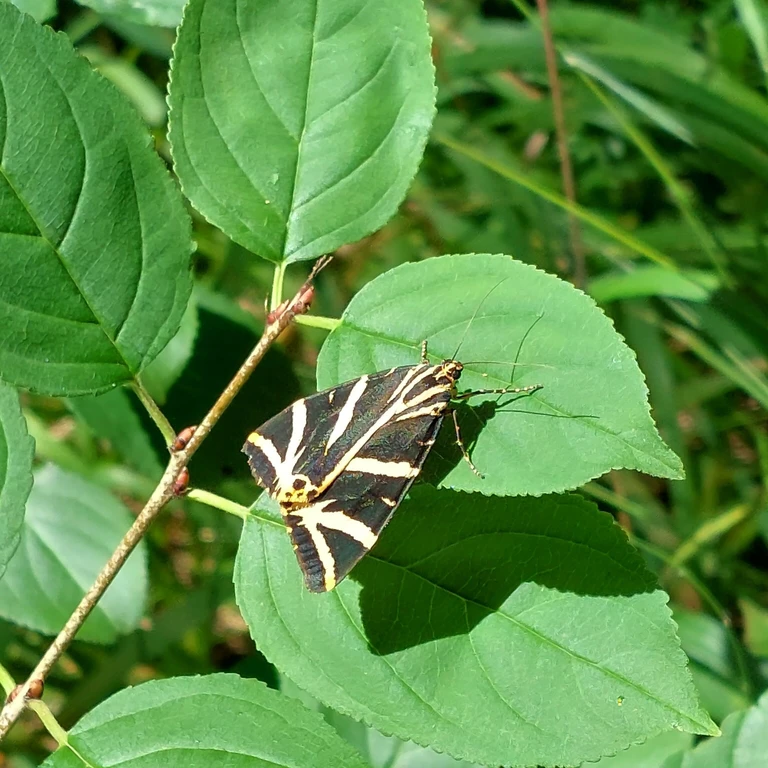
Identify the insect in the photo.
Euplagia quadripunctaria
